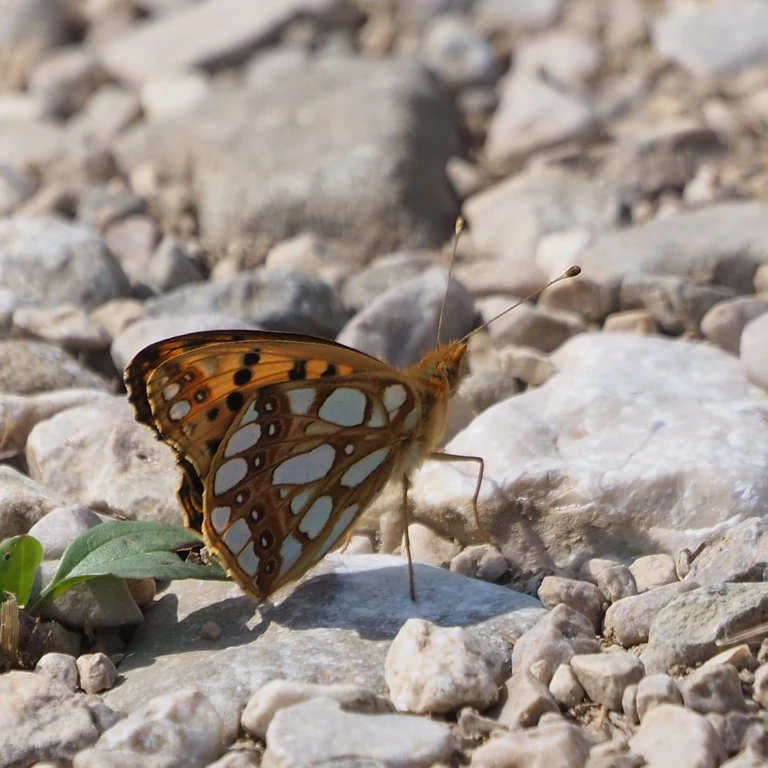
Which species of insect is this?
Issoria lathonia
